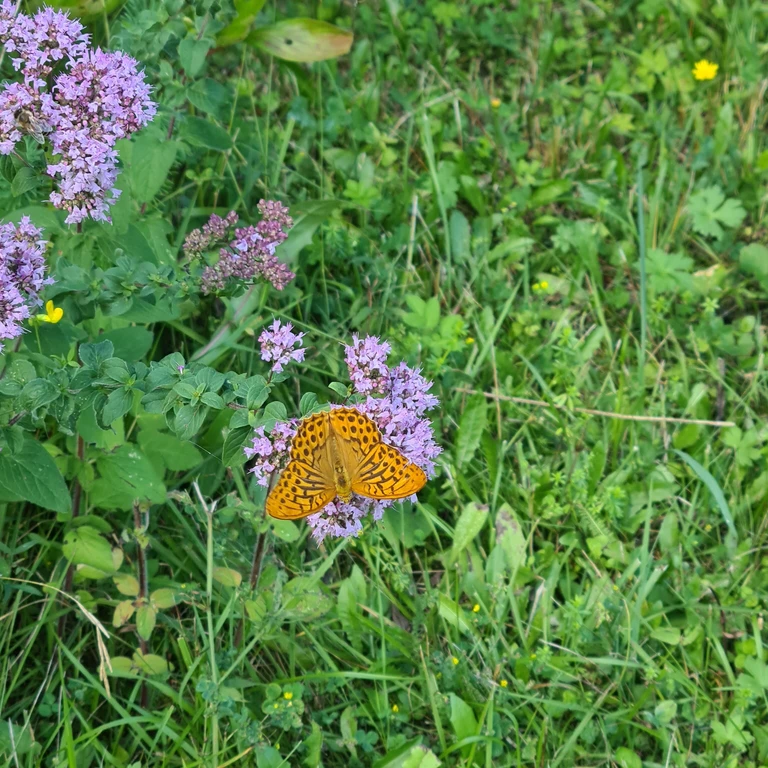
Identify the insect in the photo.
Argynnis paphia
